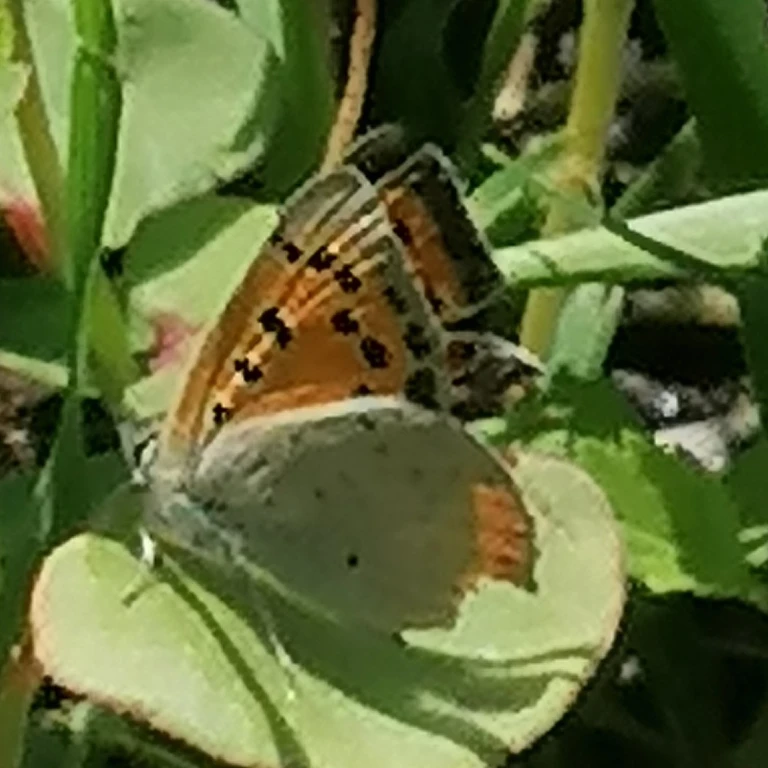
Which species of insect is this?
Lycaena phlaeas
